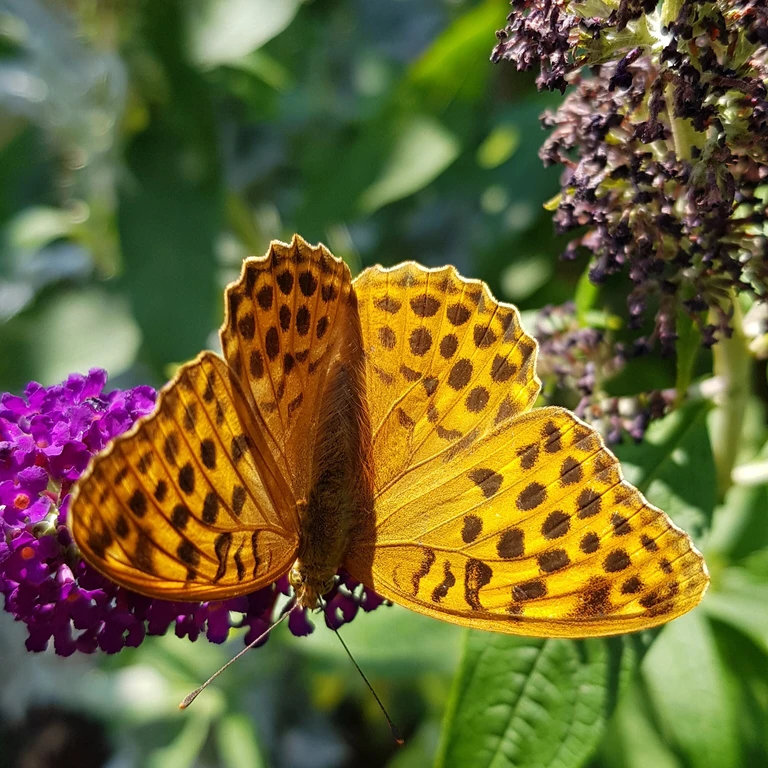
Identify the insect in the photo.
Argynnis paphia
